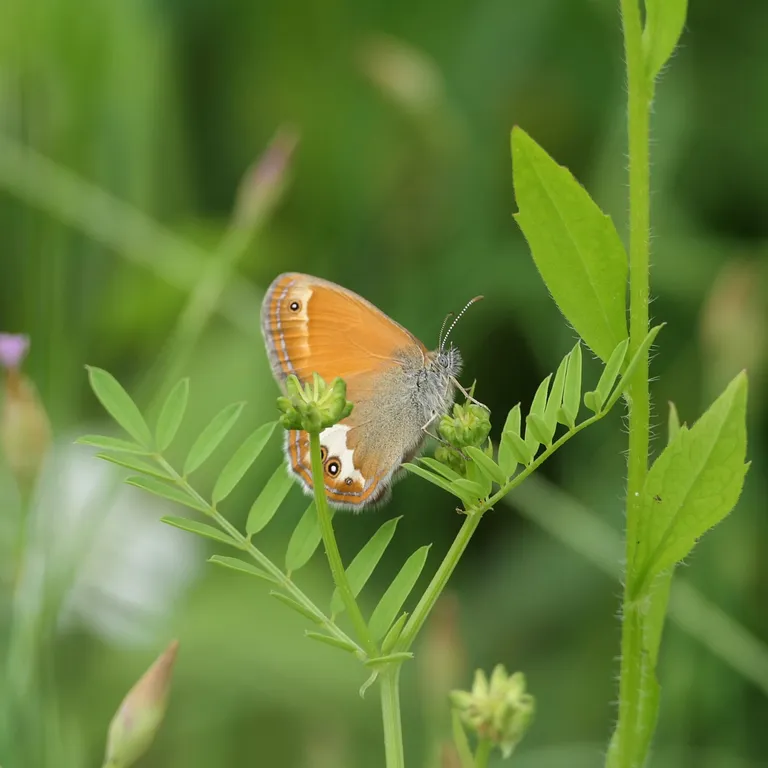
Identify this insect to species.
Coenonympha arcania
